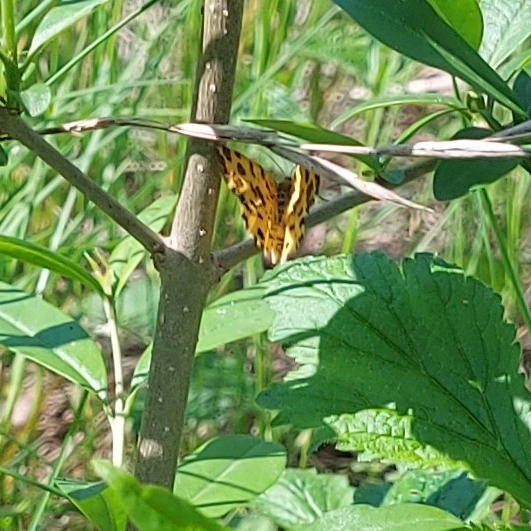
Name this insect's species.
Pseudopanthera macularia
